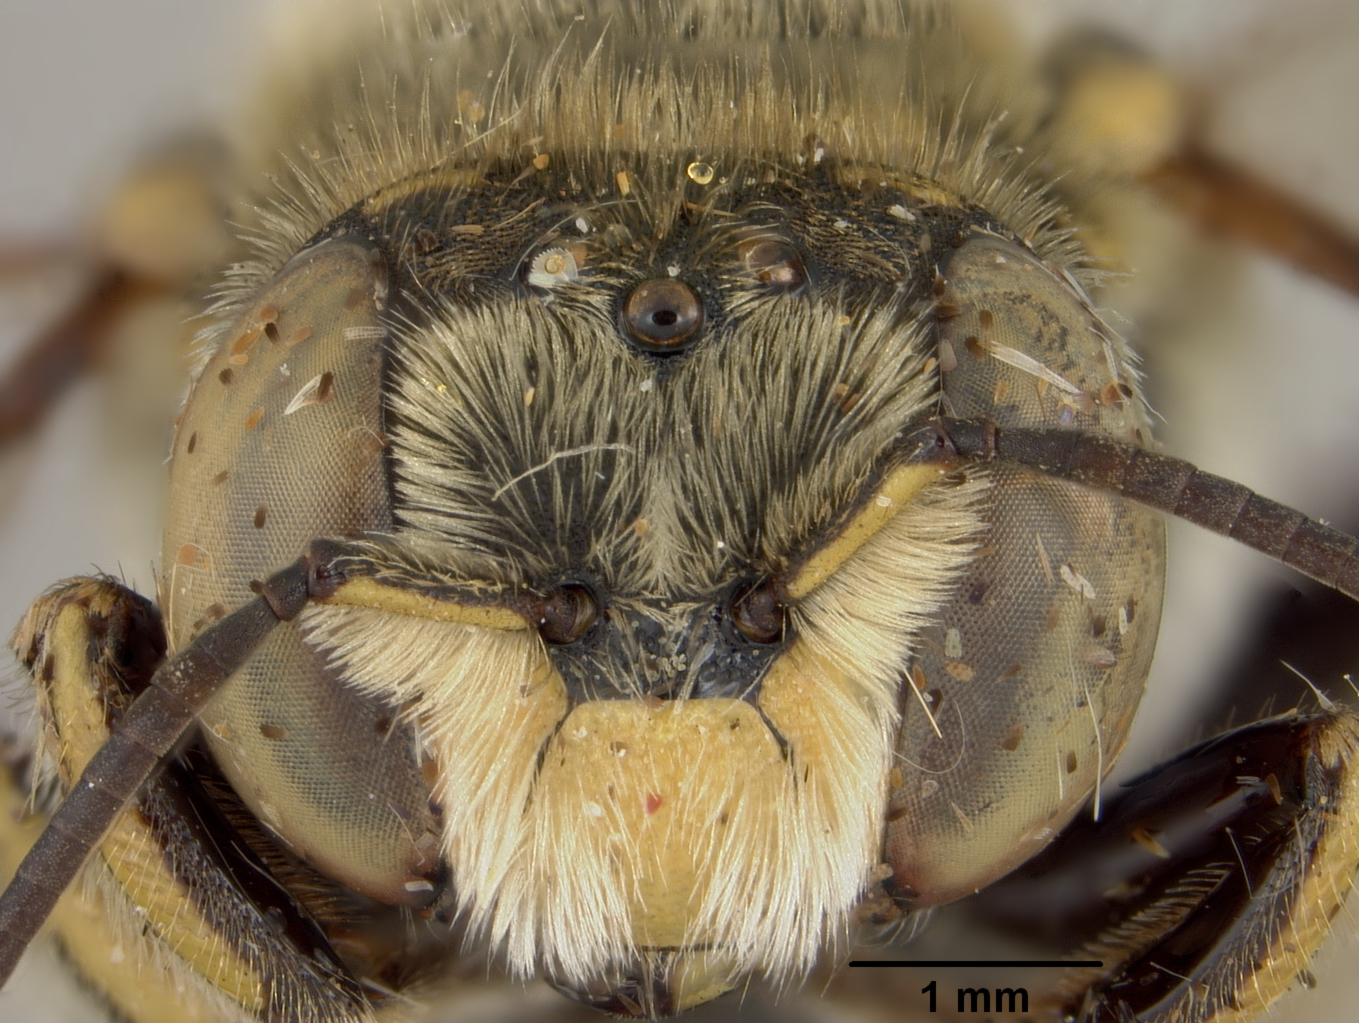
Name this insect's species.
Anthidium zamoranicum
